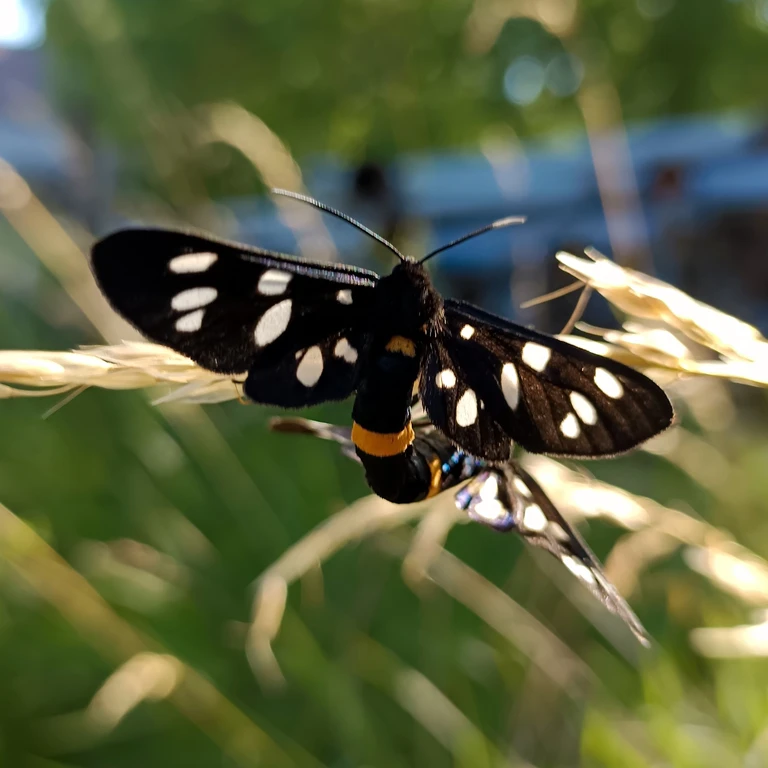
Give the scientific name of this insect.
Amata phegea
